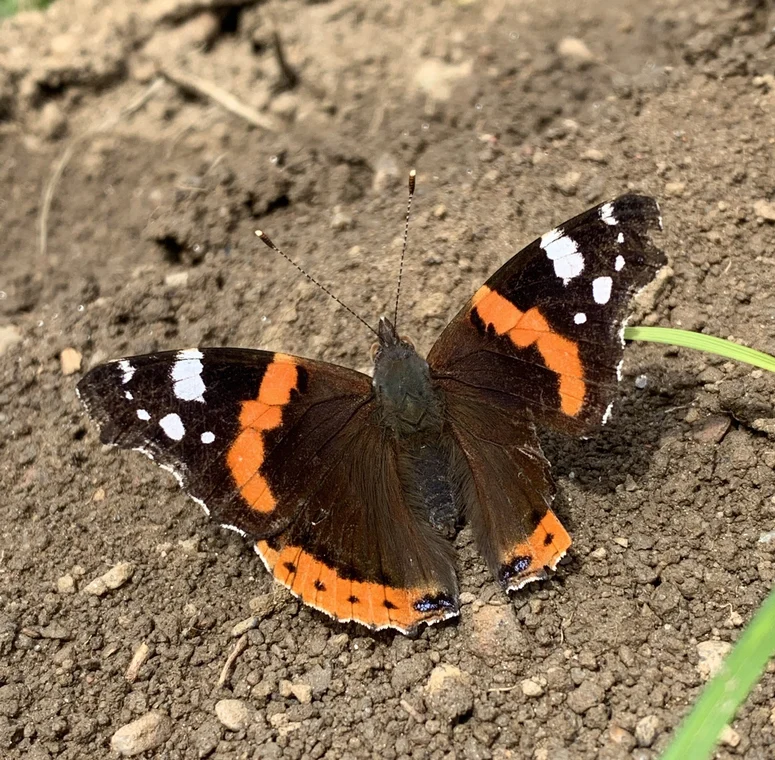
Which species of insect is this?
Vanessa atalanta
